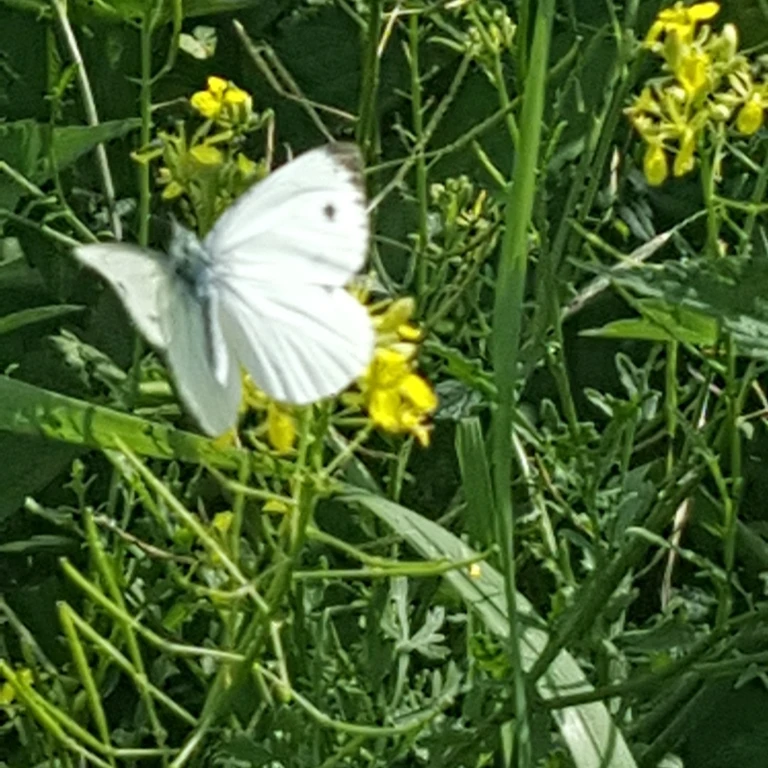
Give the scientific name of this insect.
Pieris napi
